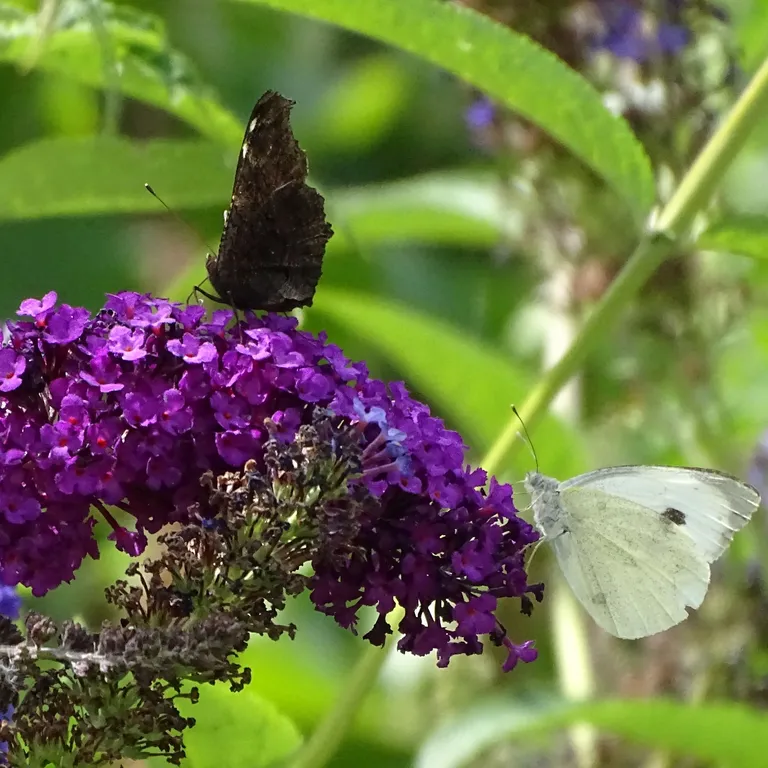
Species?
Aglais io
